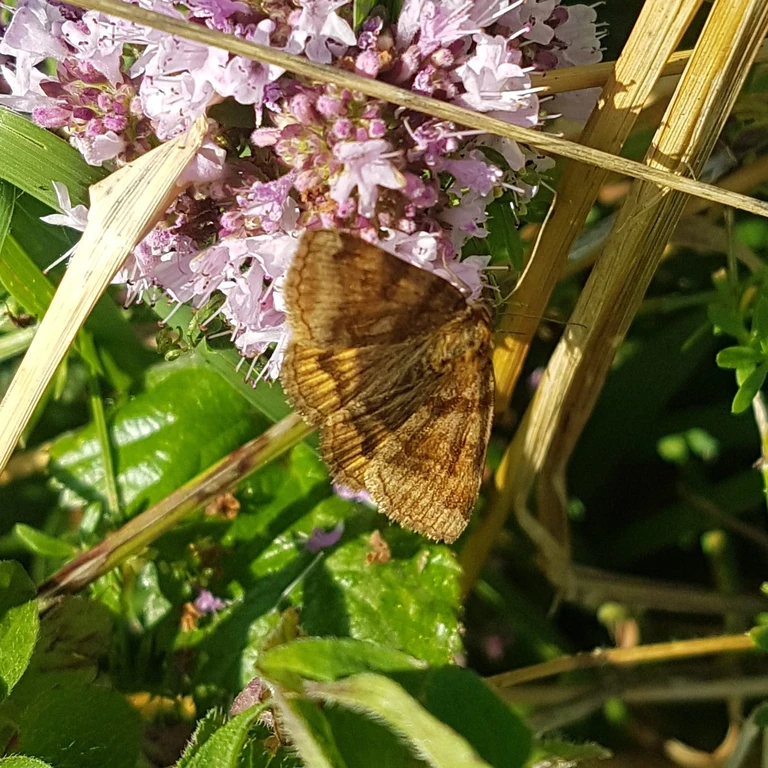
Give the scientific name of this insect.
Euclidia glyphica
